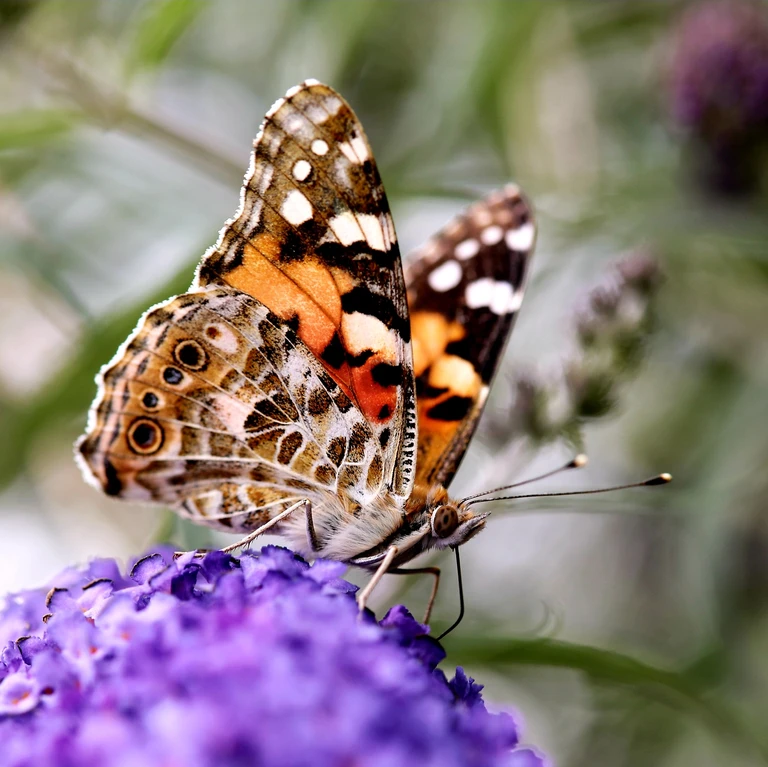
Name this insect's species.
Vanessa cardui
